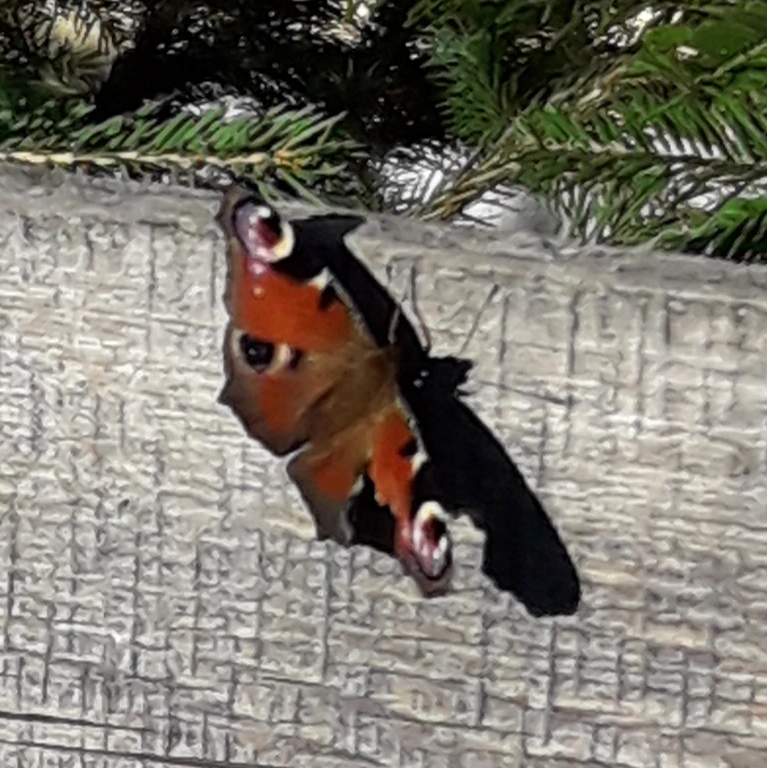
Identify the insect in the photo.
Aglais io
